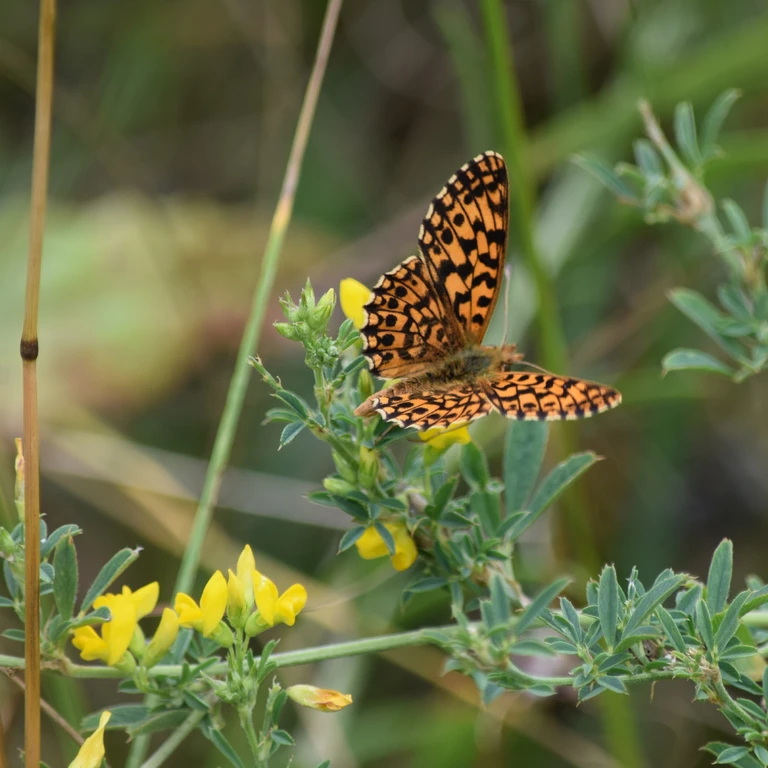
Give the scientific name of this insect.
Boloria dia
